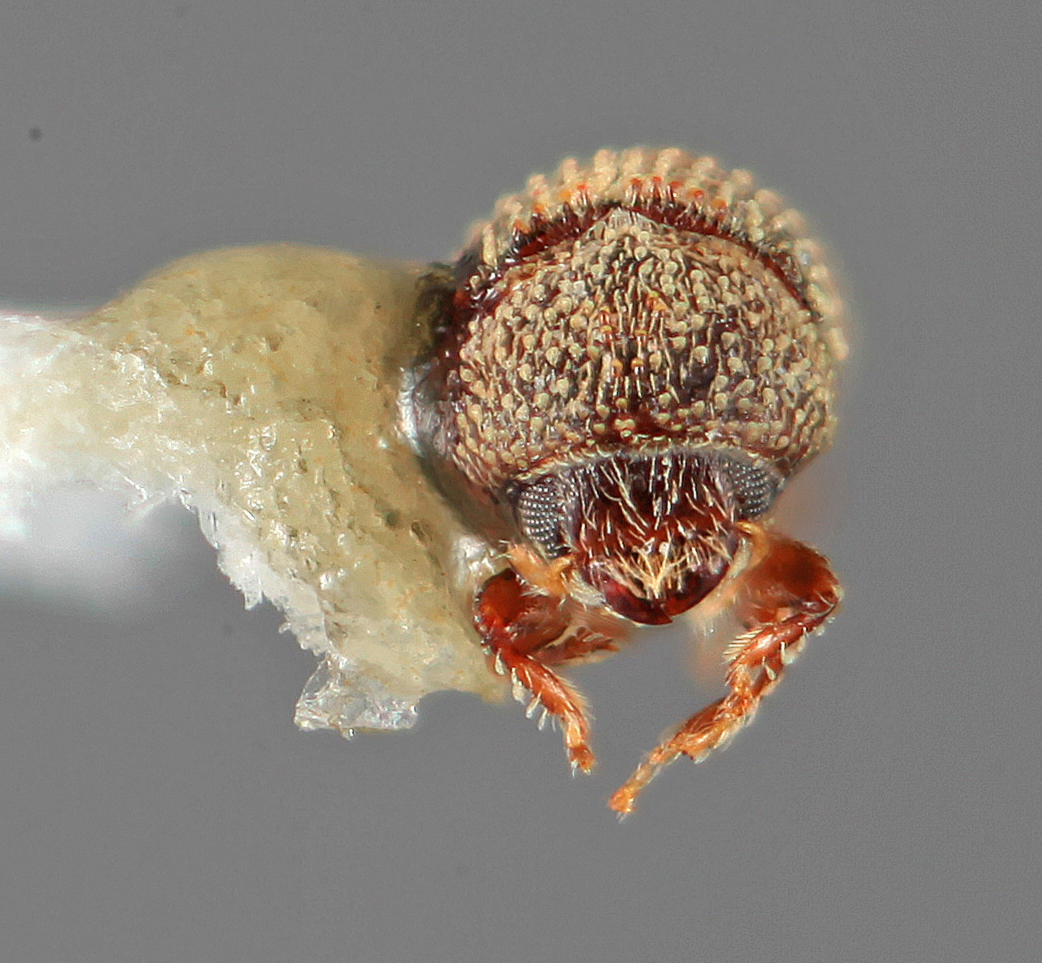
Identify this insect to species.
Liparthrum arizonicum
